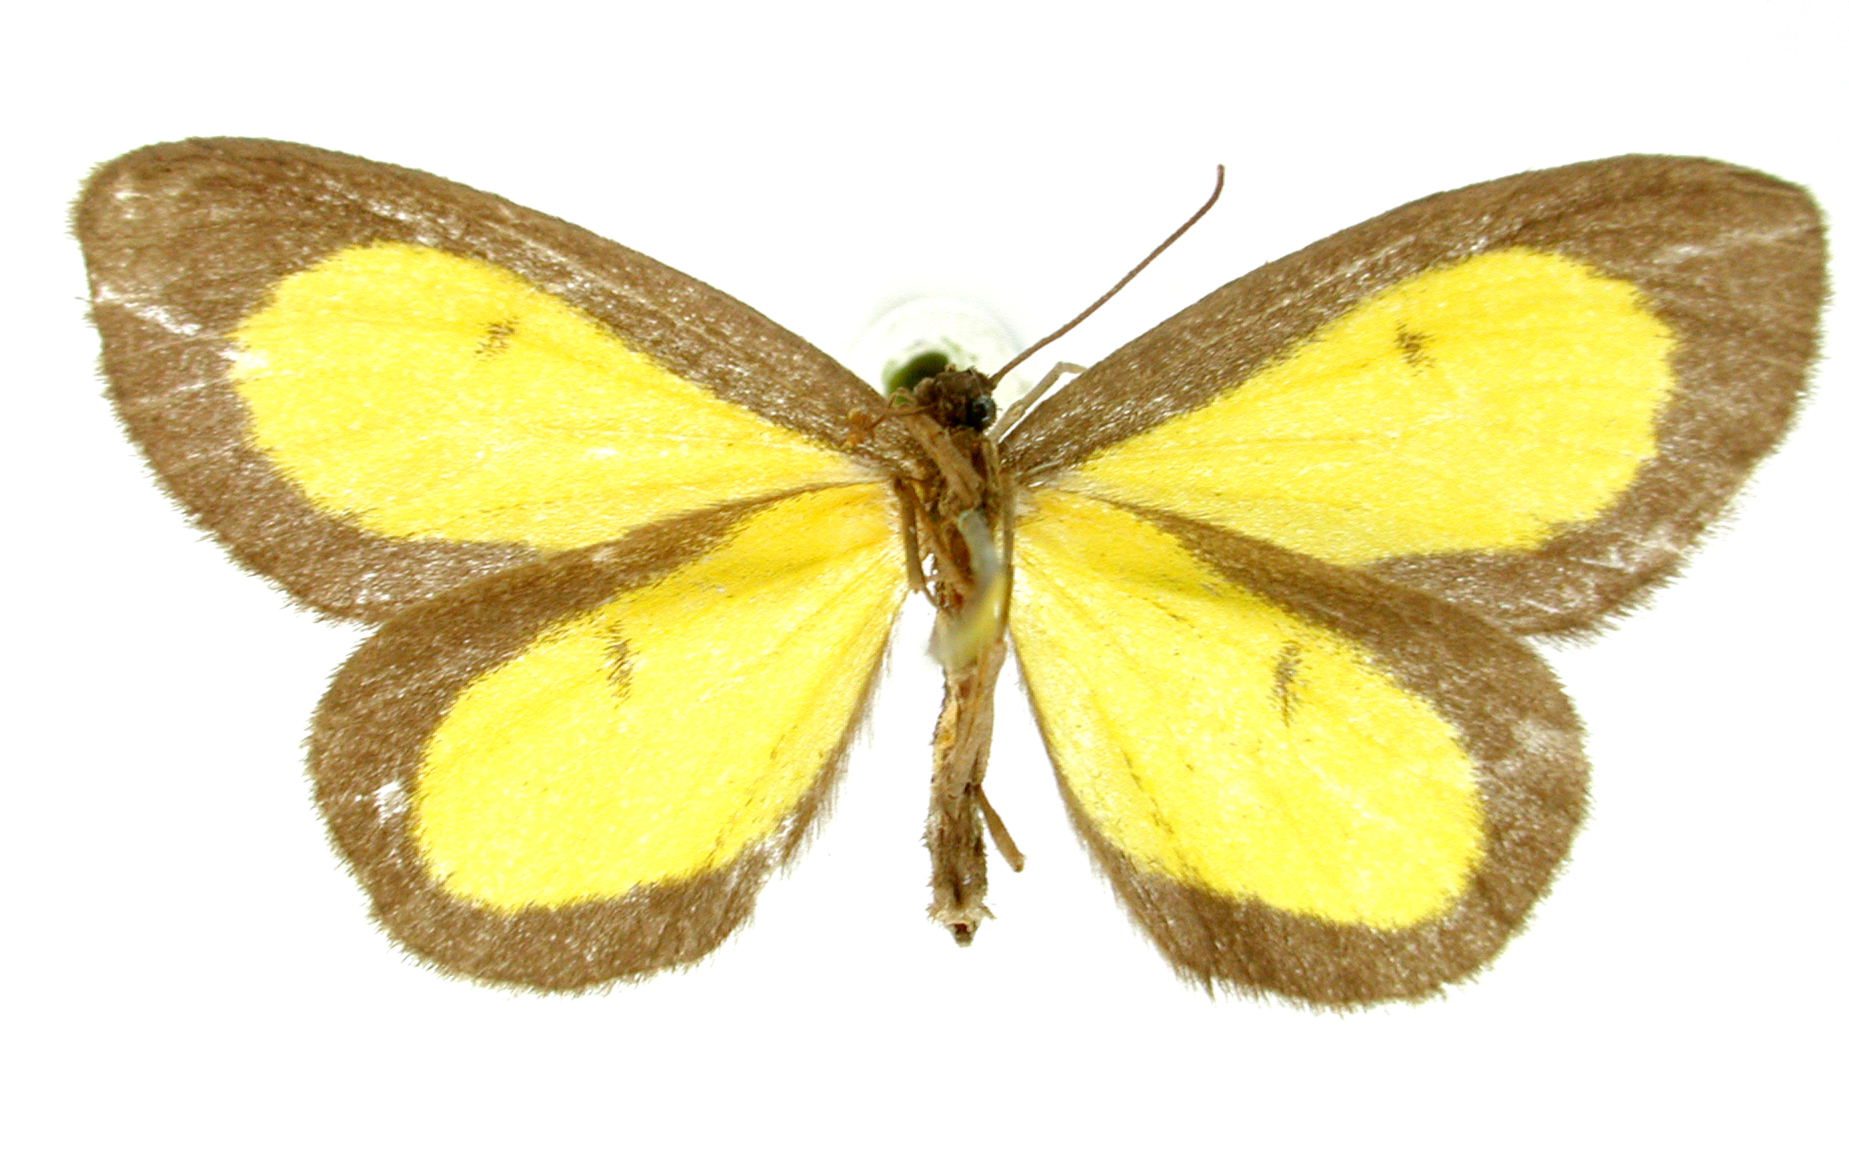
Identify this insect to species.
Cyllopoda centralis
